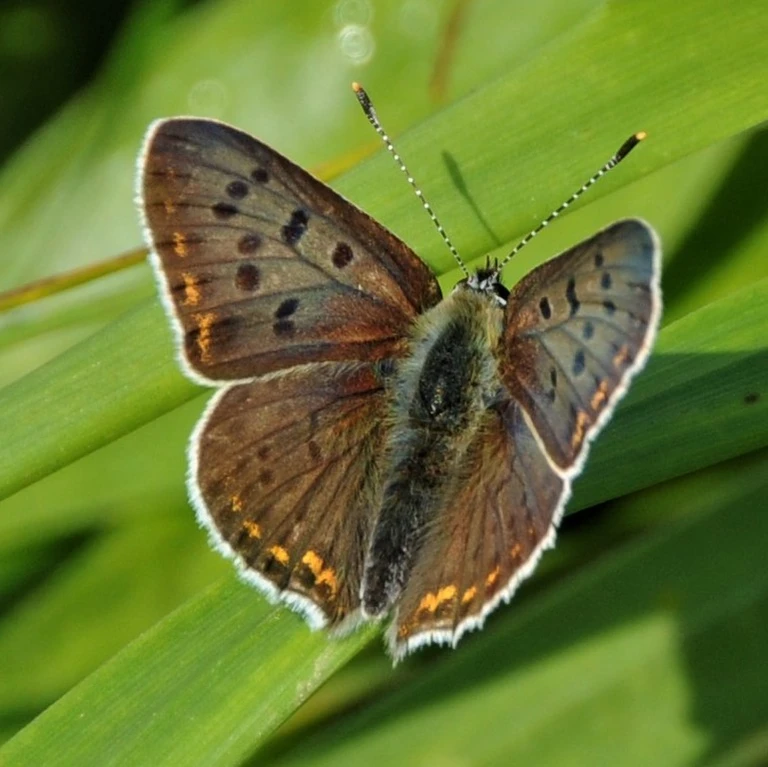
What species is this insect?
Lycaena tityrus (also Loweia tityrus)
